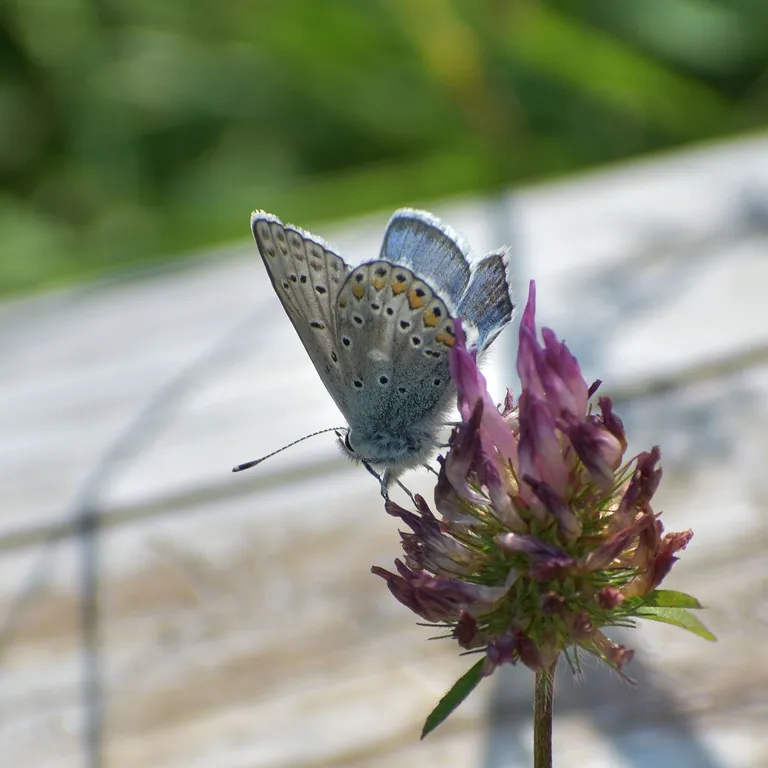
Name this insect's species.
Polyommatus eros
